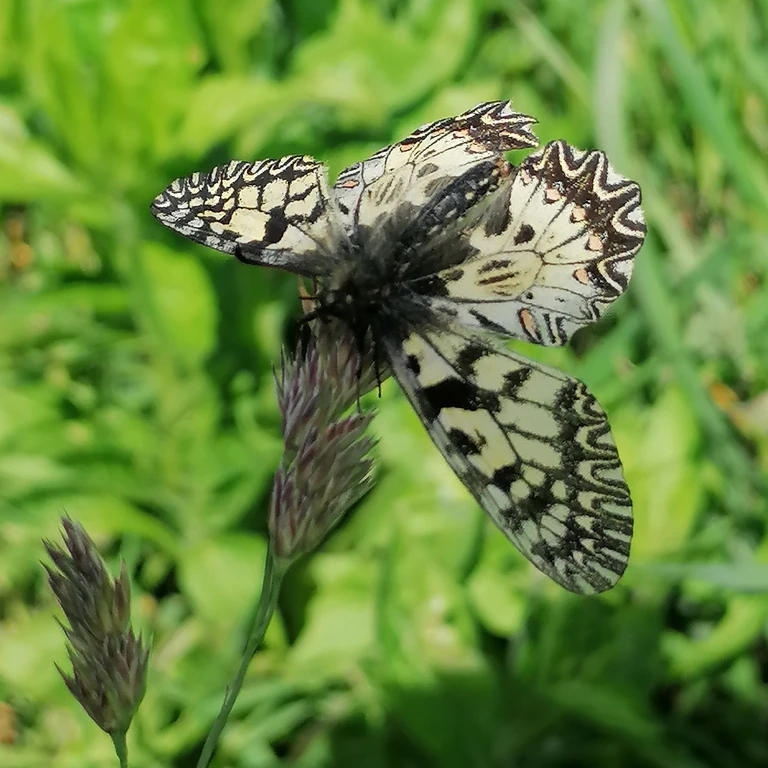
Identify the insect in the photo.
Zerynthia polyxena
